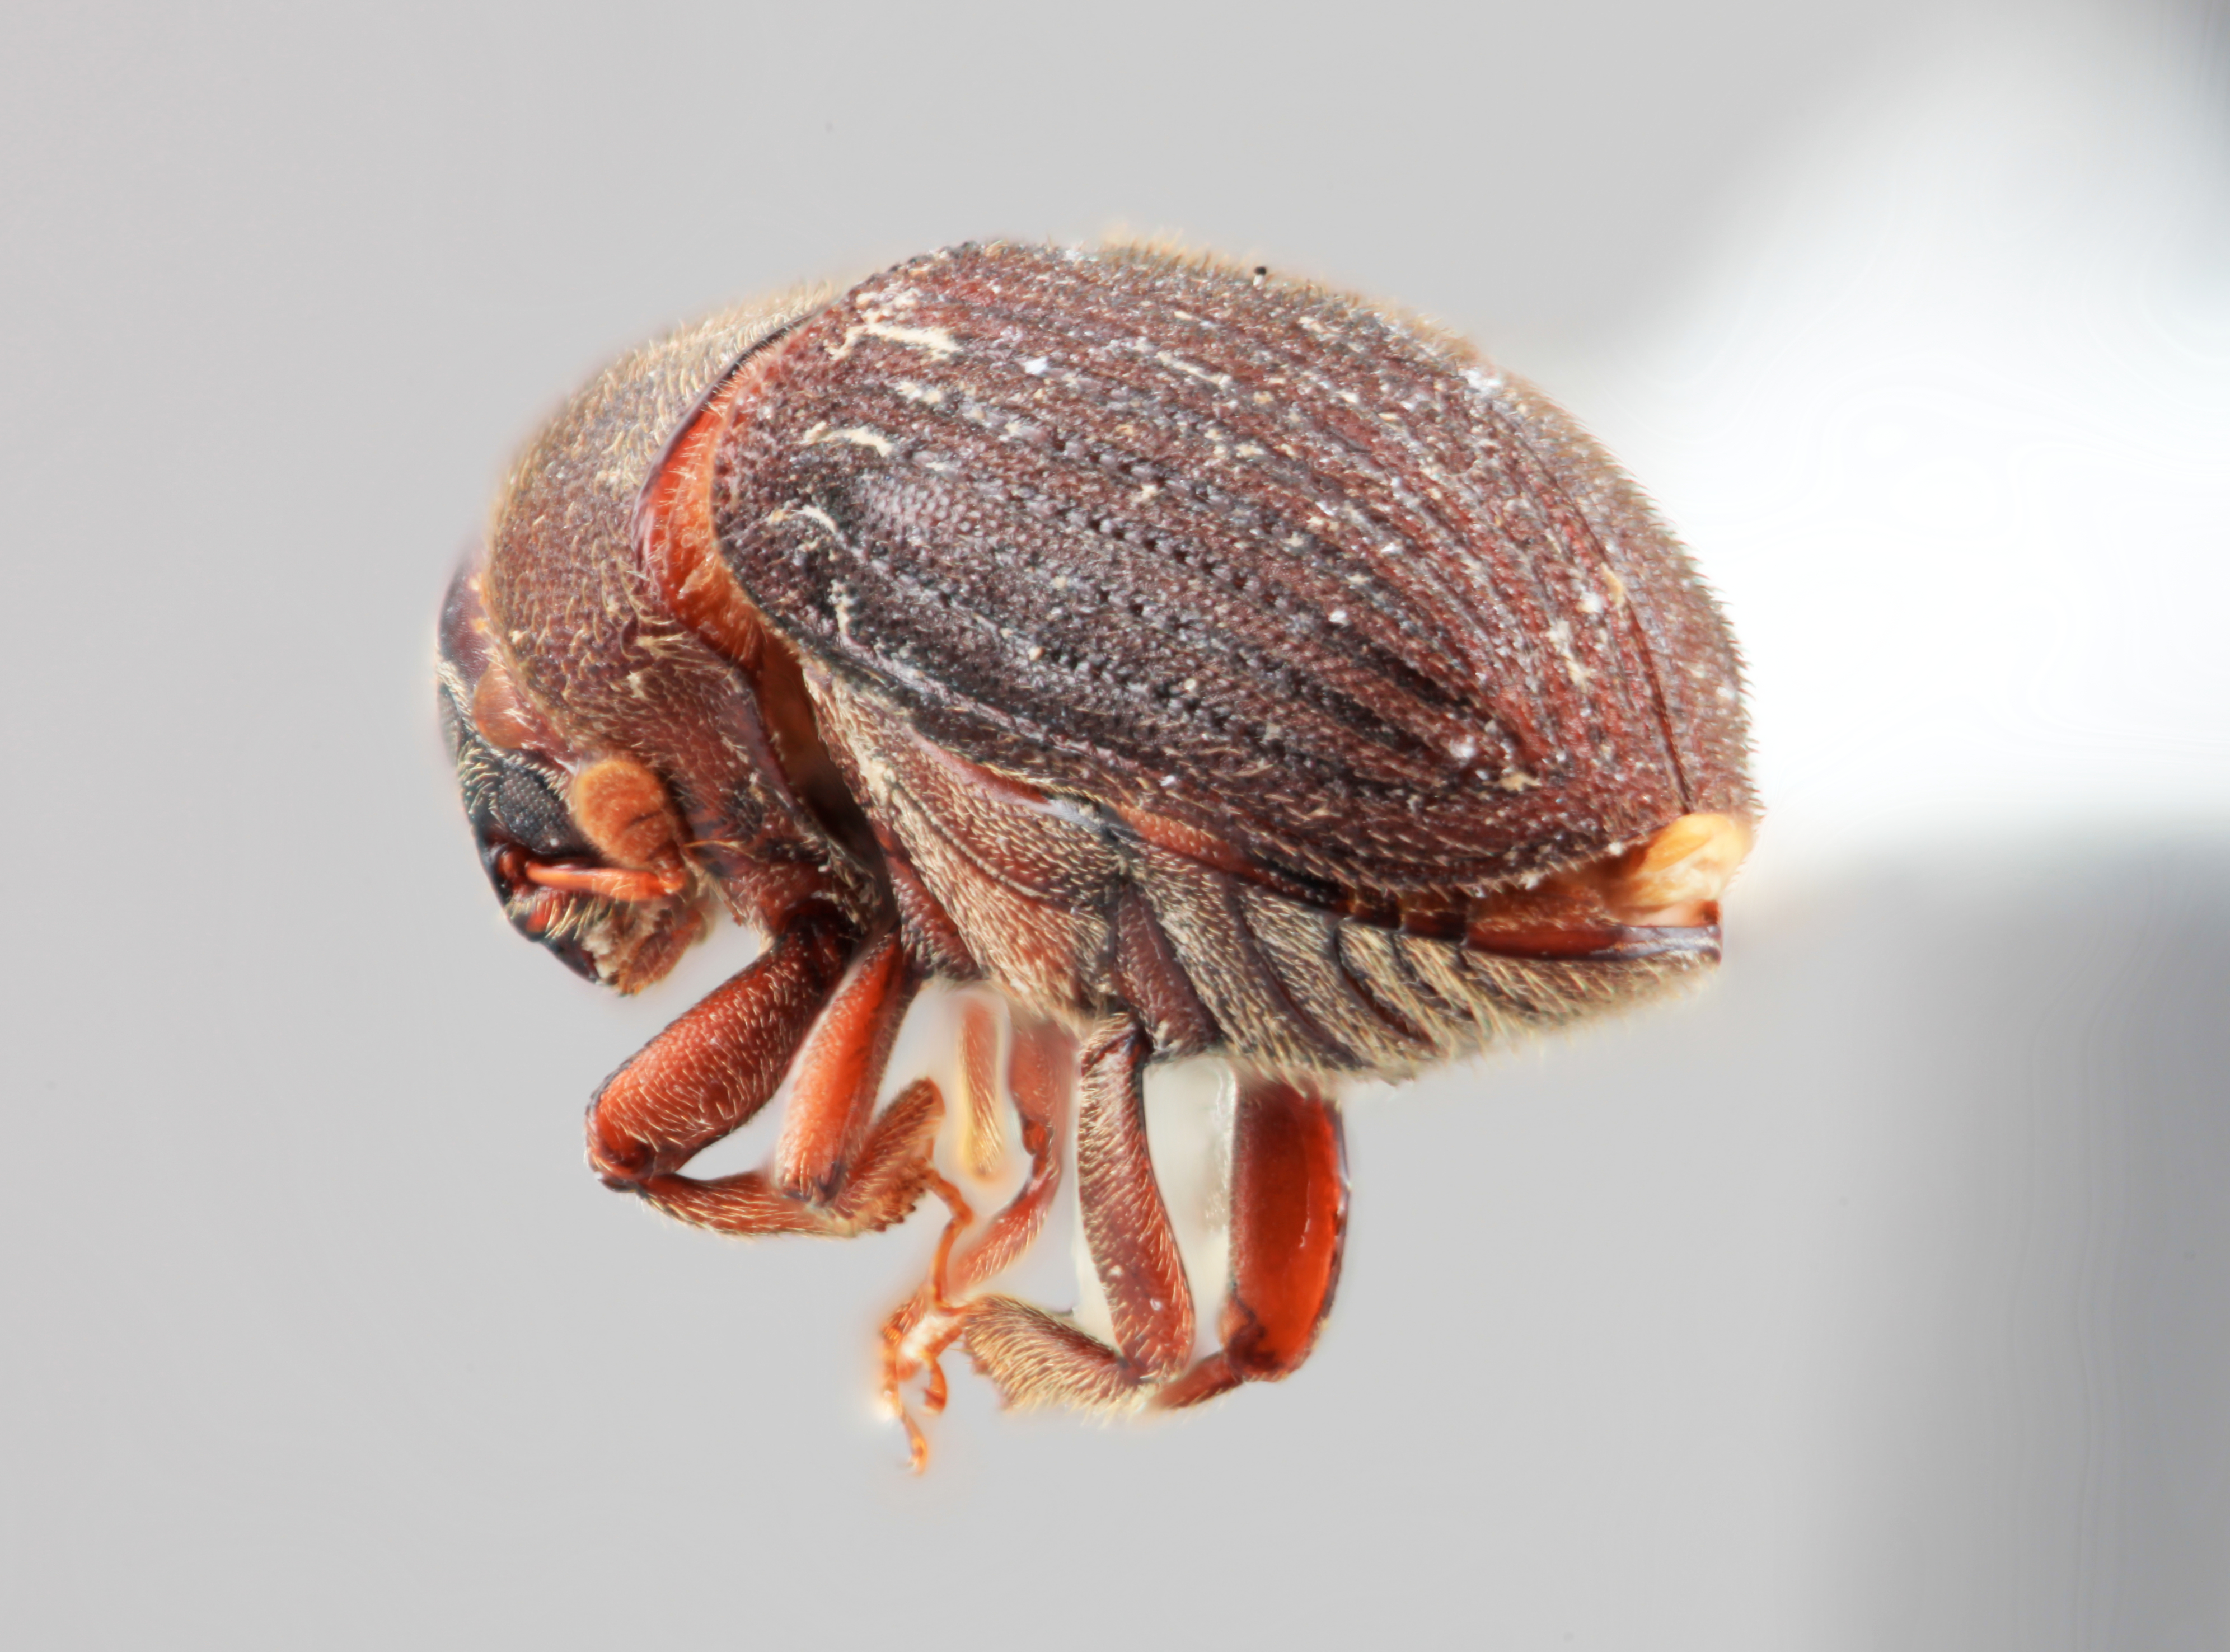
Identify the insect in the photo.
Phrixosoma frustratum
